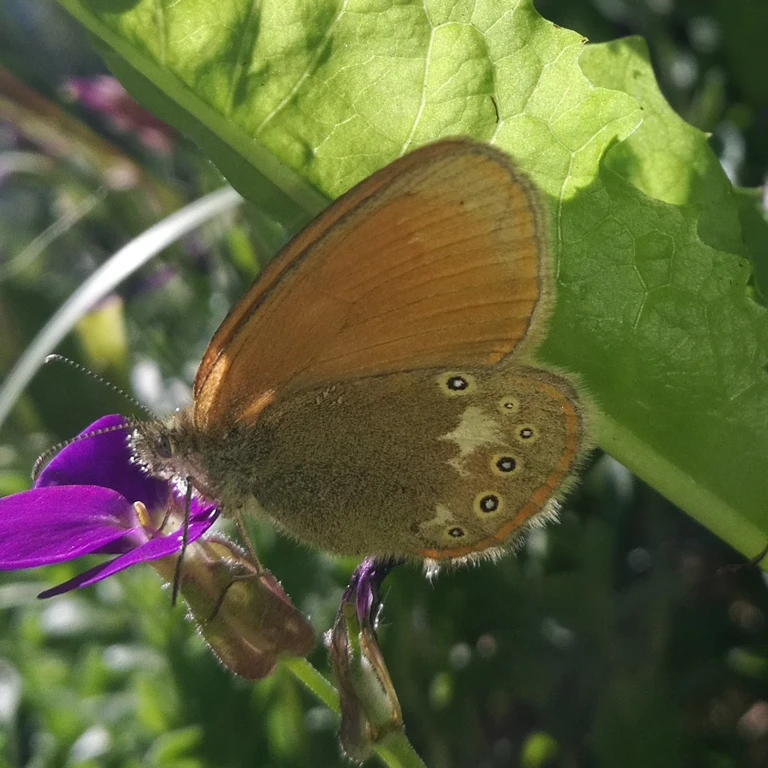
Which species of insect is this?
Coenonympha glycerion (also Coenonympha iphis)
